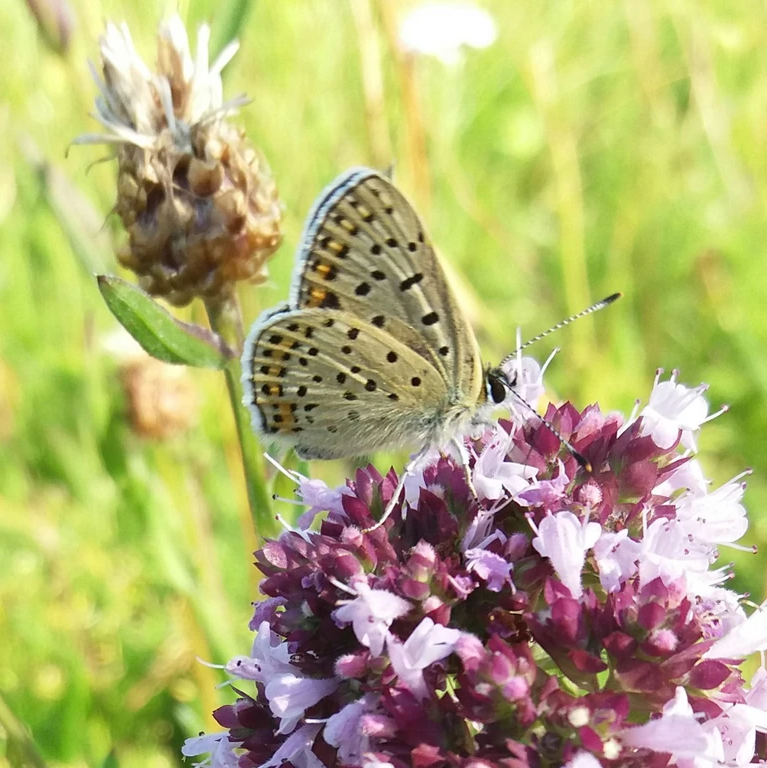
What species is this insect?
Lycaena tityrus (also Loweia tityrus)
